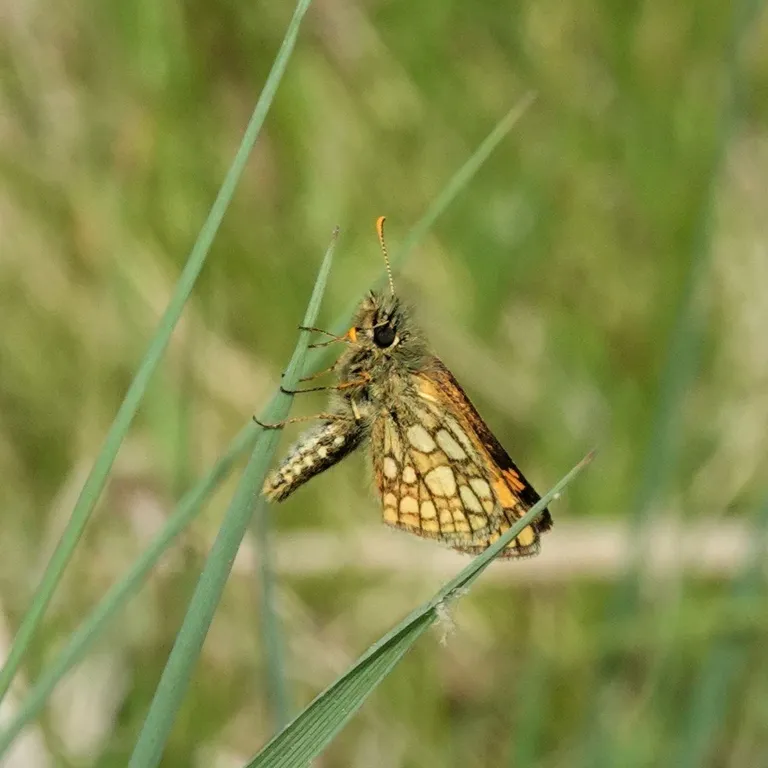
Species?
Carterocephalus palaemon
